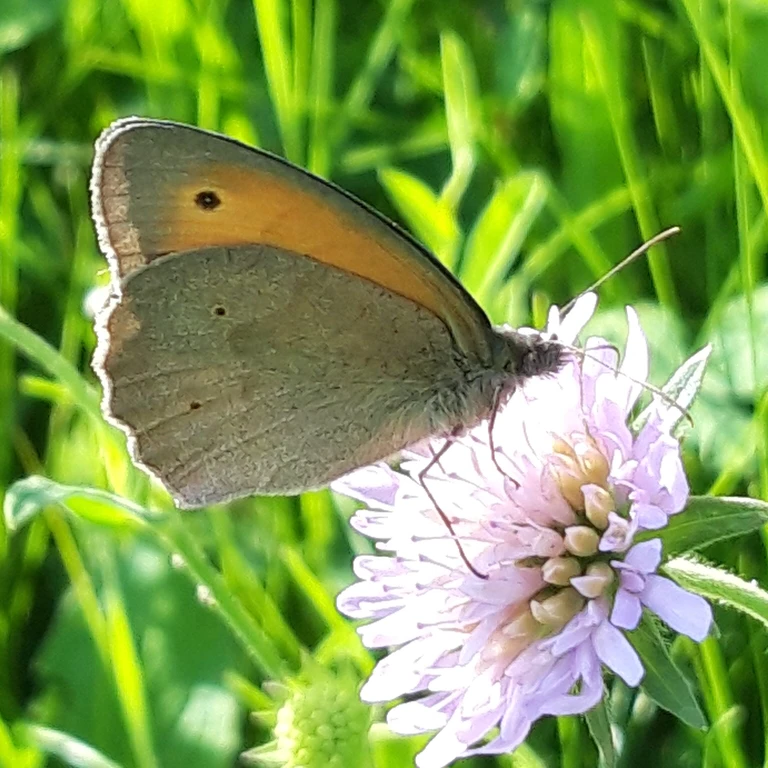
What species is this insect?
Maniola jurtina
